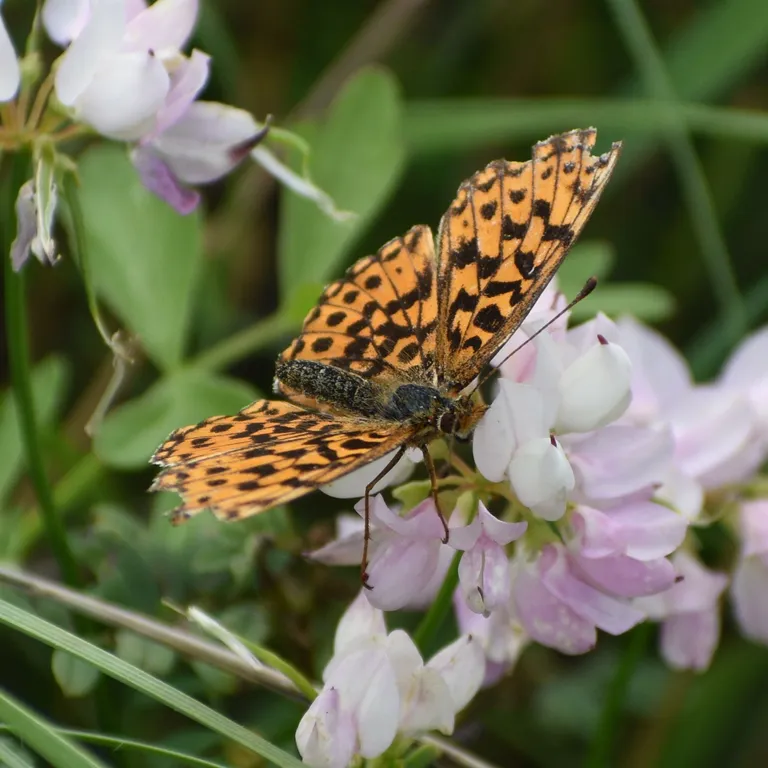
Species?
Boloria dia
